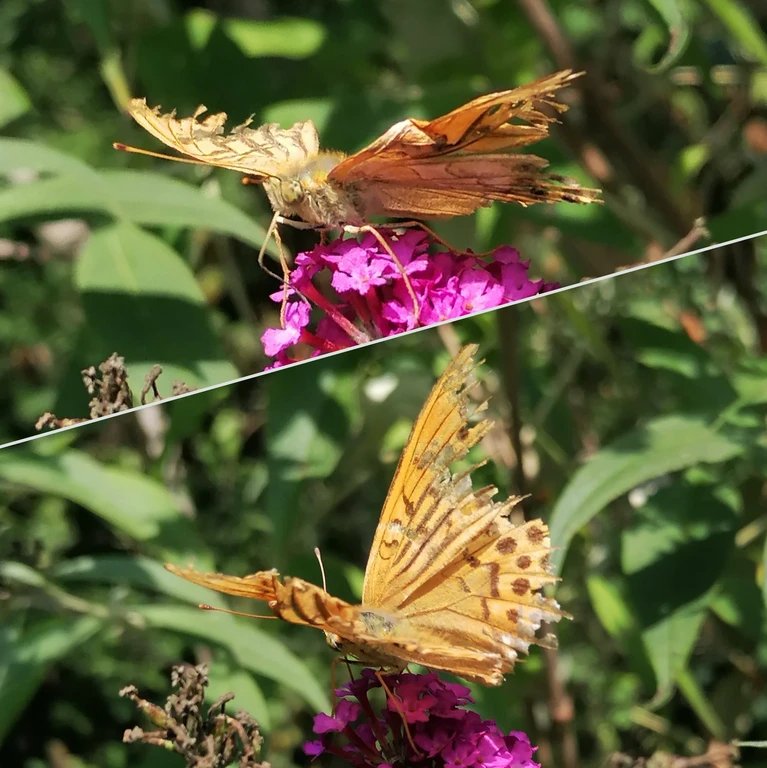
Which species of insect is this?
Argynnis paphia
